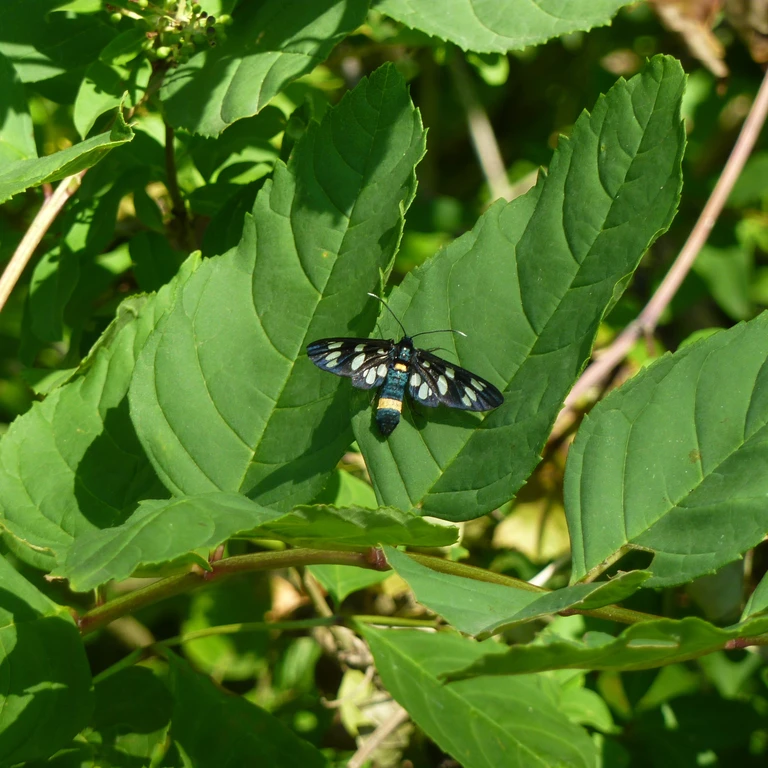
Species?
Amata phegea
